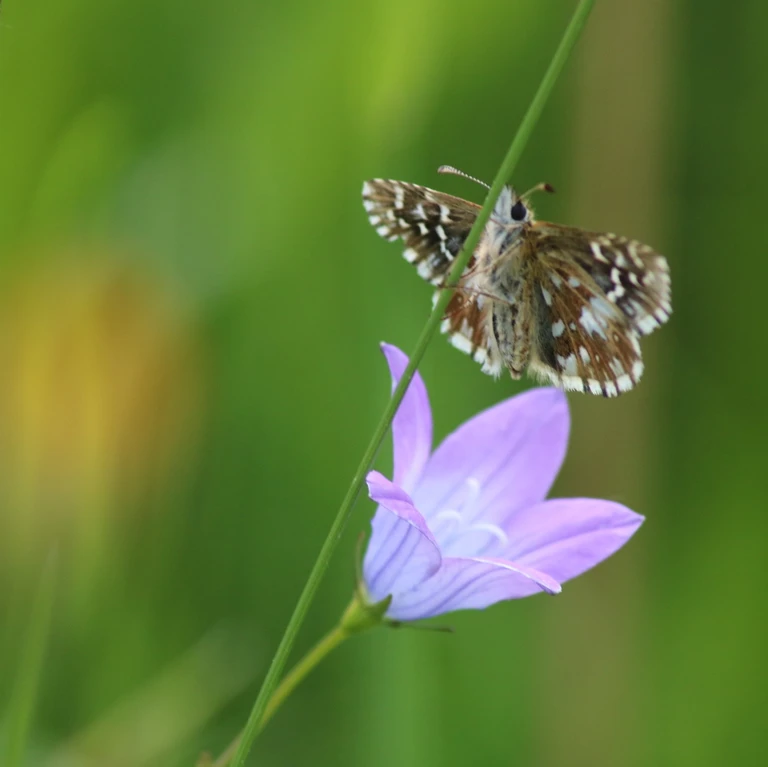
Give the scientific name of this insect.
Pyrgus malvae
